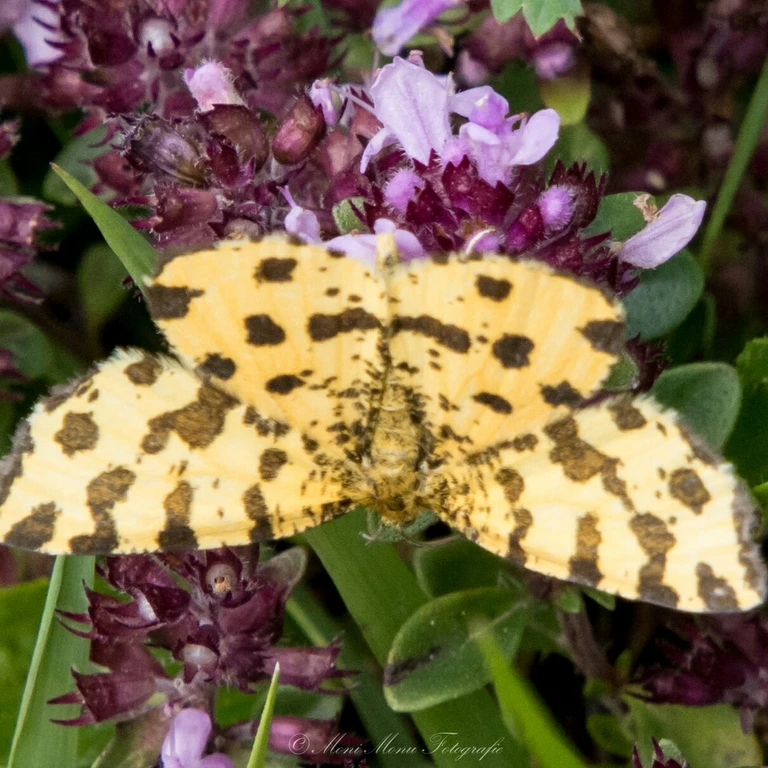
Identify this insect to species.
Pseudopanthera macularia
